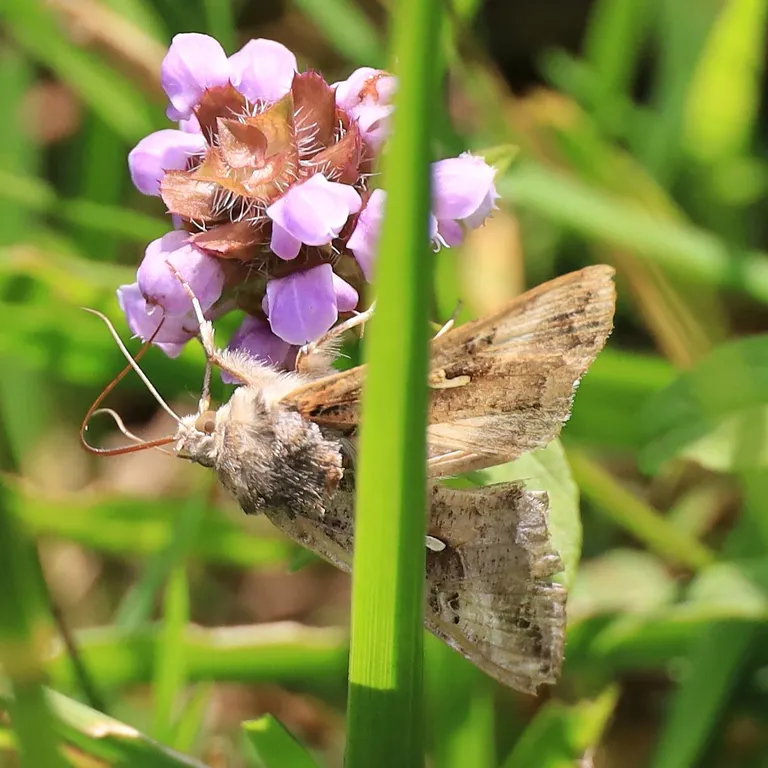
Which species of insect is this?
Autographa gamma
